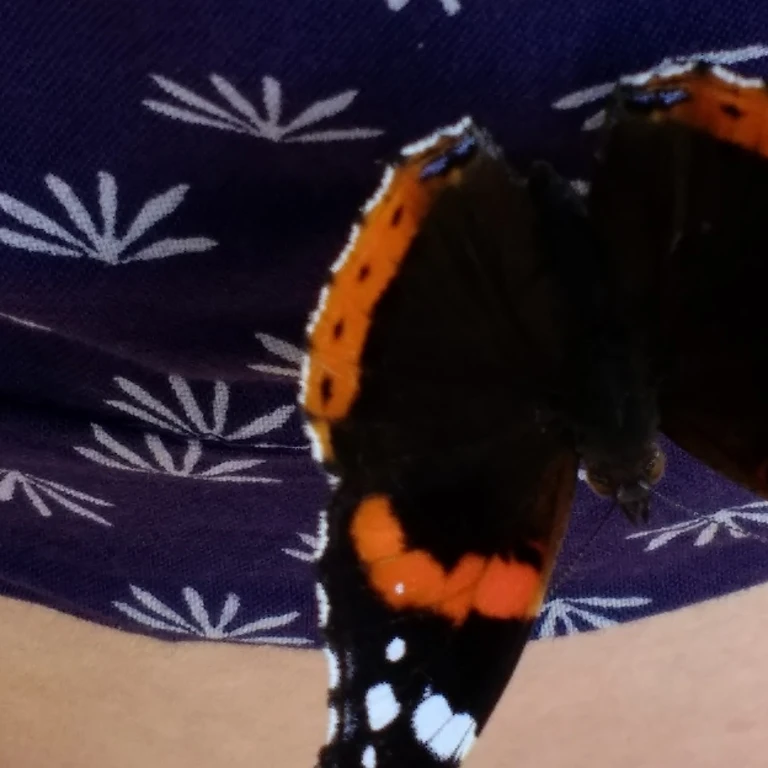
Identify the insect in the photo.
Vanessa atalanta
